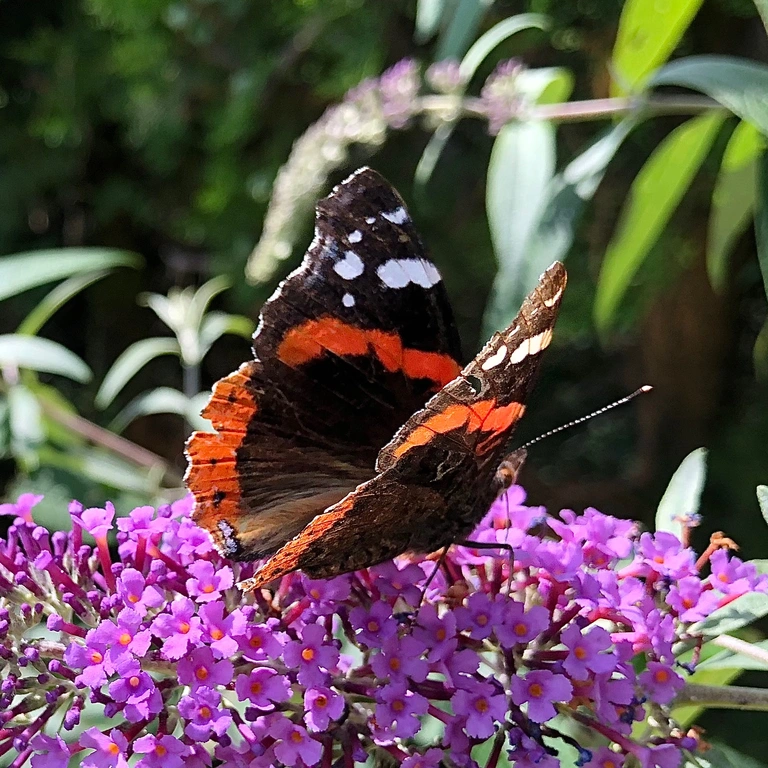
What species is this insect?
Vanessa atalanta
